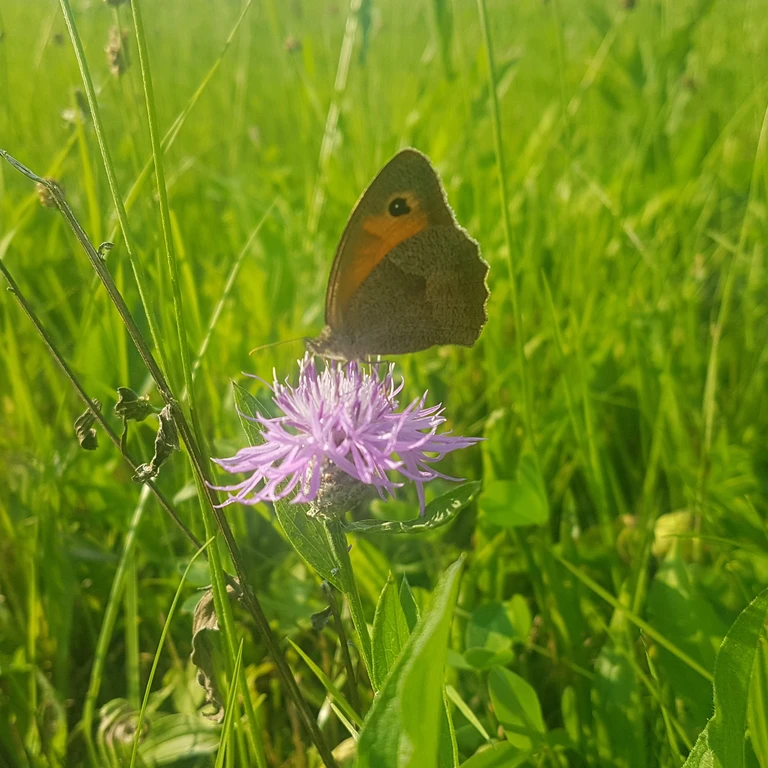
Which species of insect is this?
Maniola jurtina
